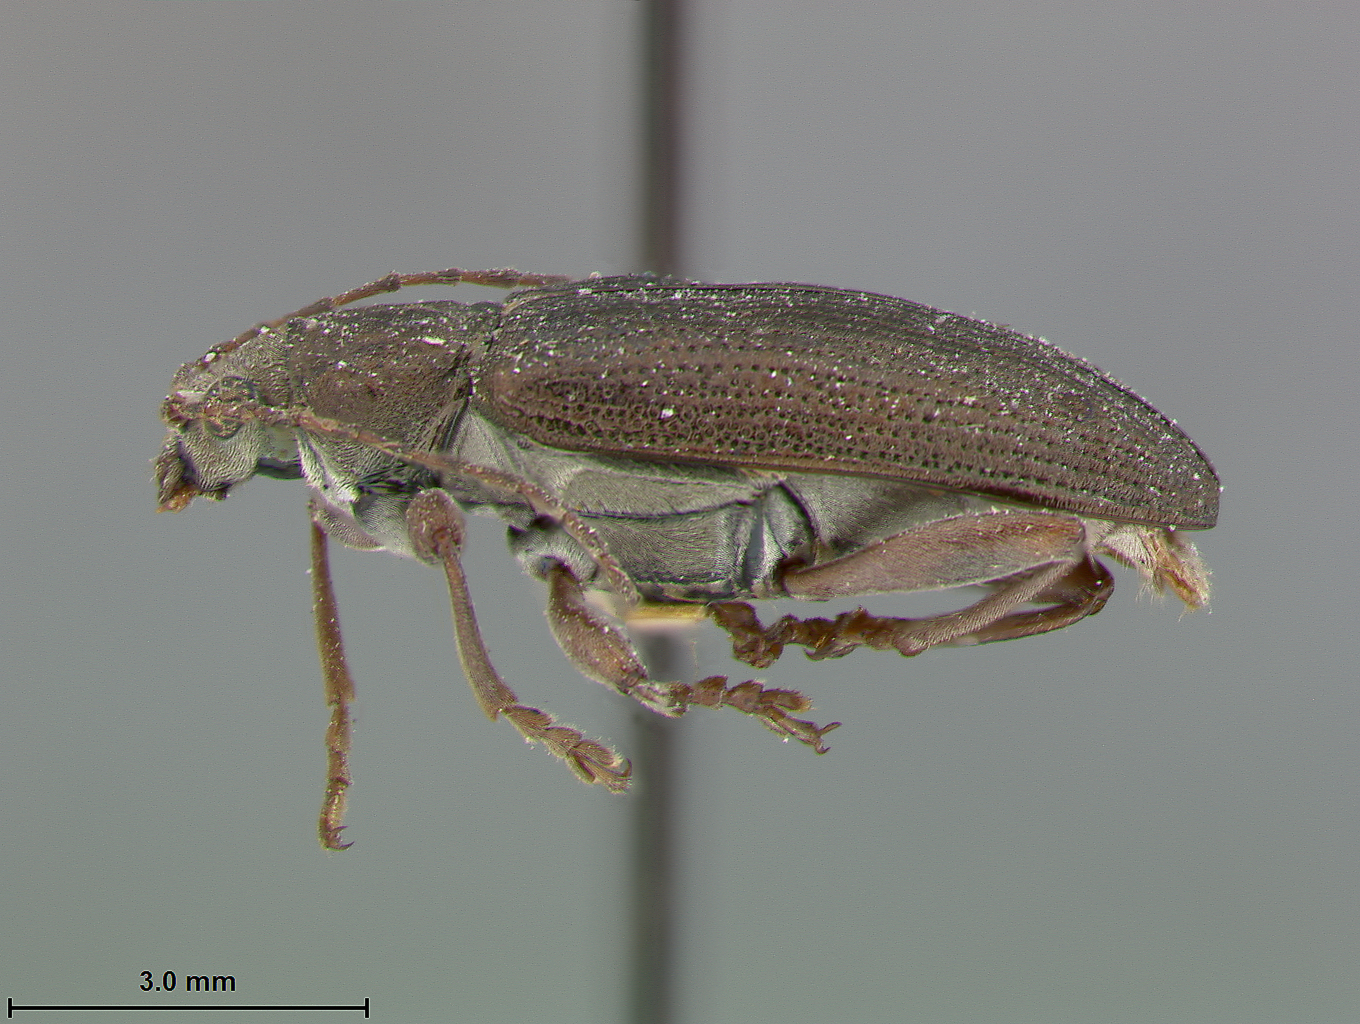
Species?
Donacia dissimilis
